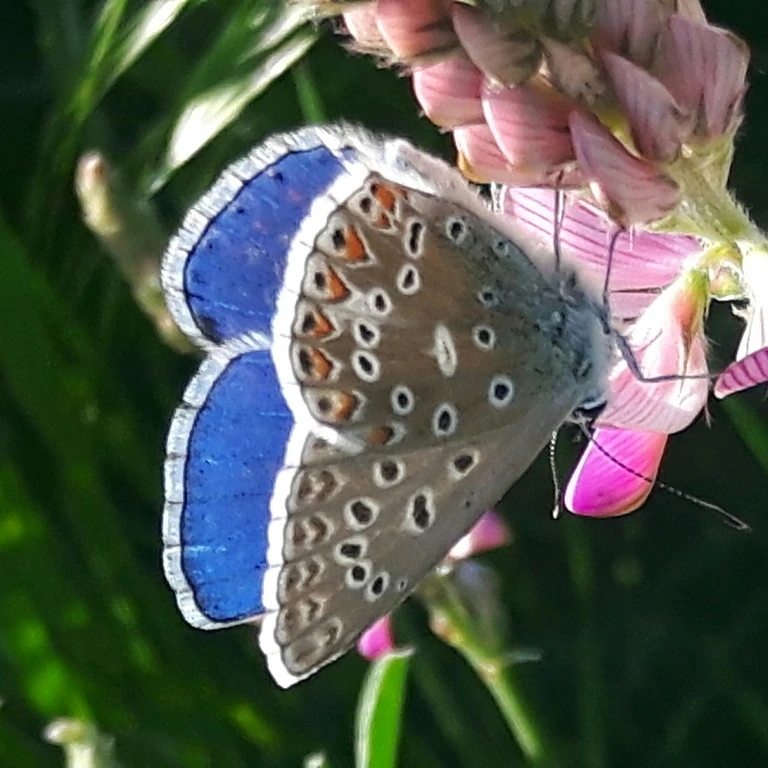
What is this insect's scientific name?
Lysandra bellargus
